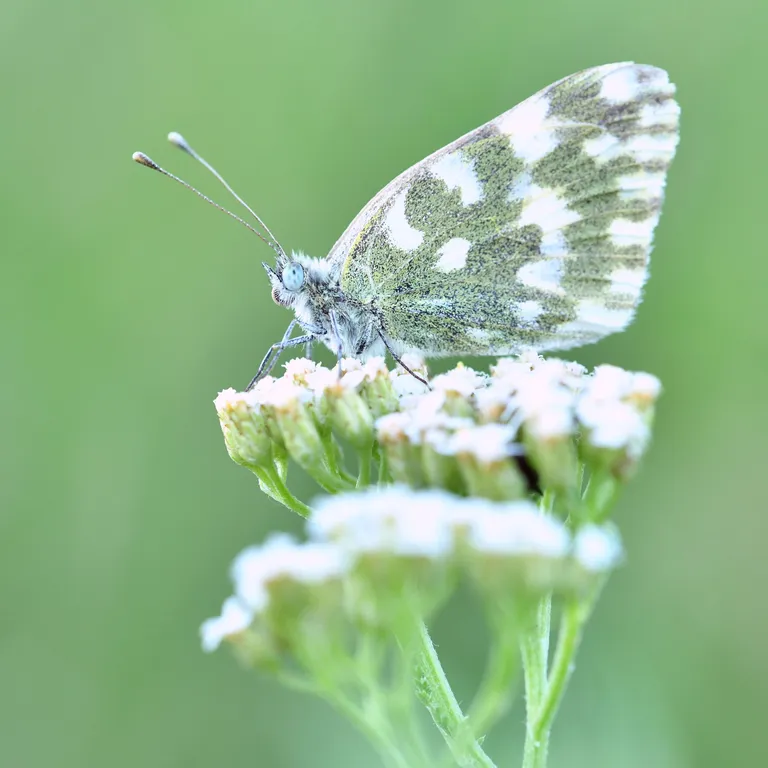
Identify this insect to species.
Pontia edusa
